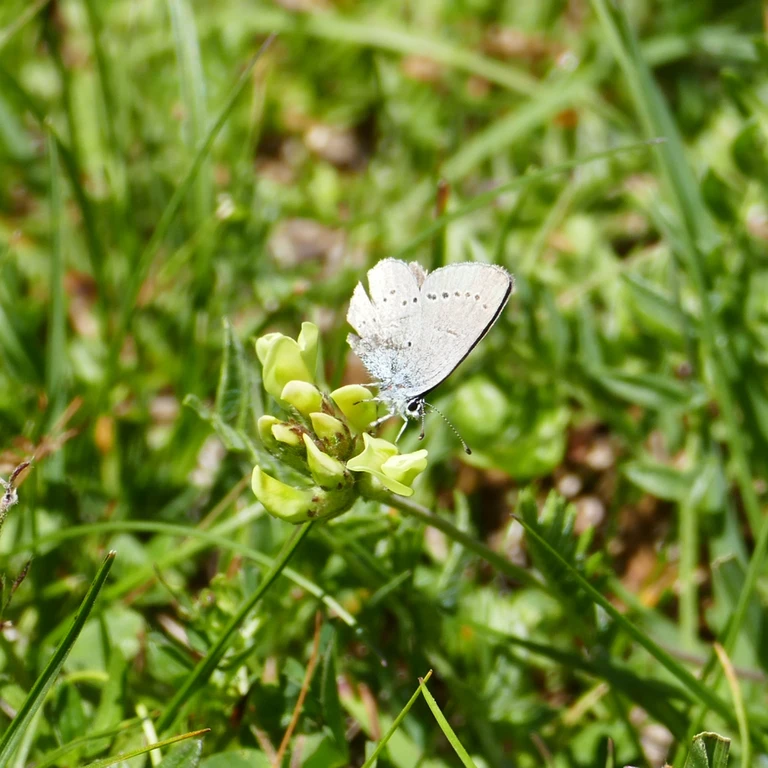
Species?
Cupido minimus
